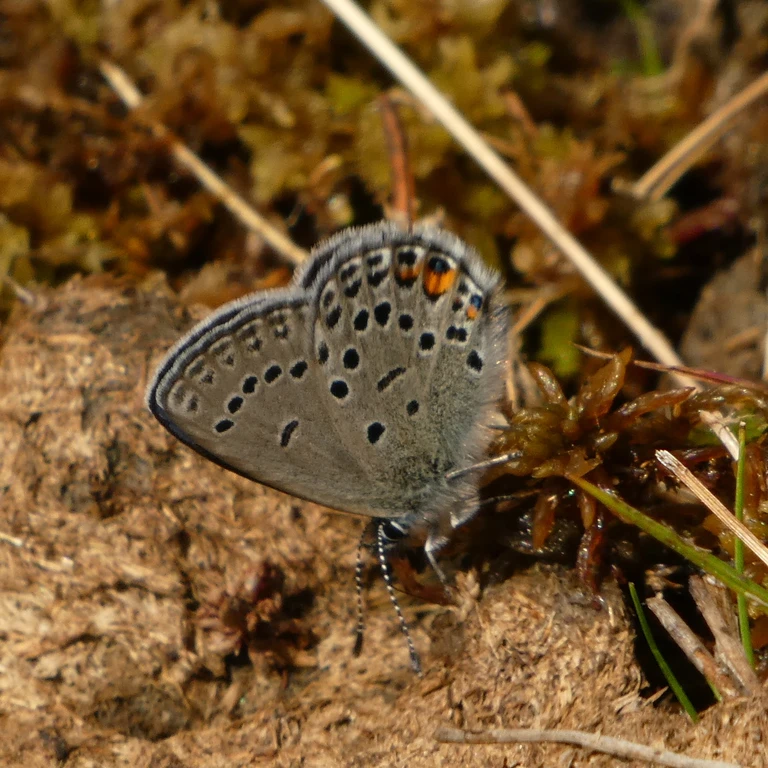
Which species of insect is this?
Agriades optilete (also Vacciniina optilete)
